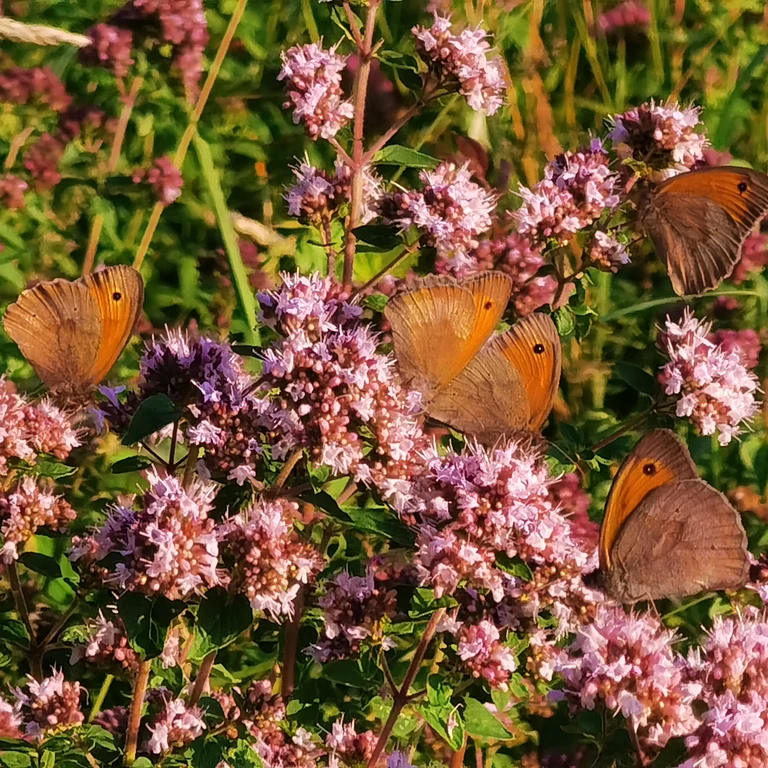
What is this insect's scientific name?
Maniola jurtina
